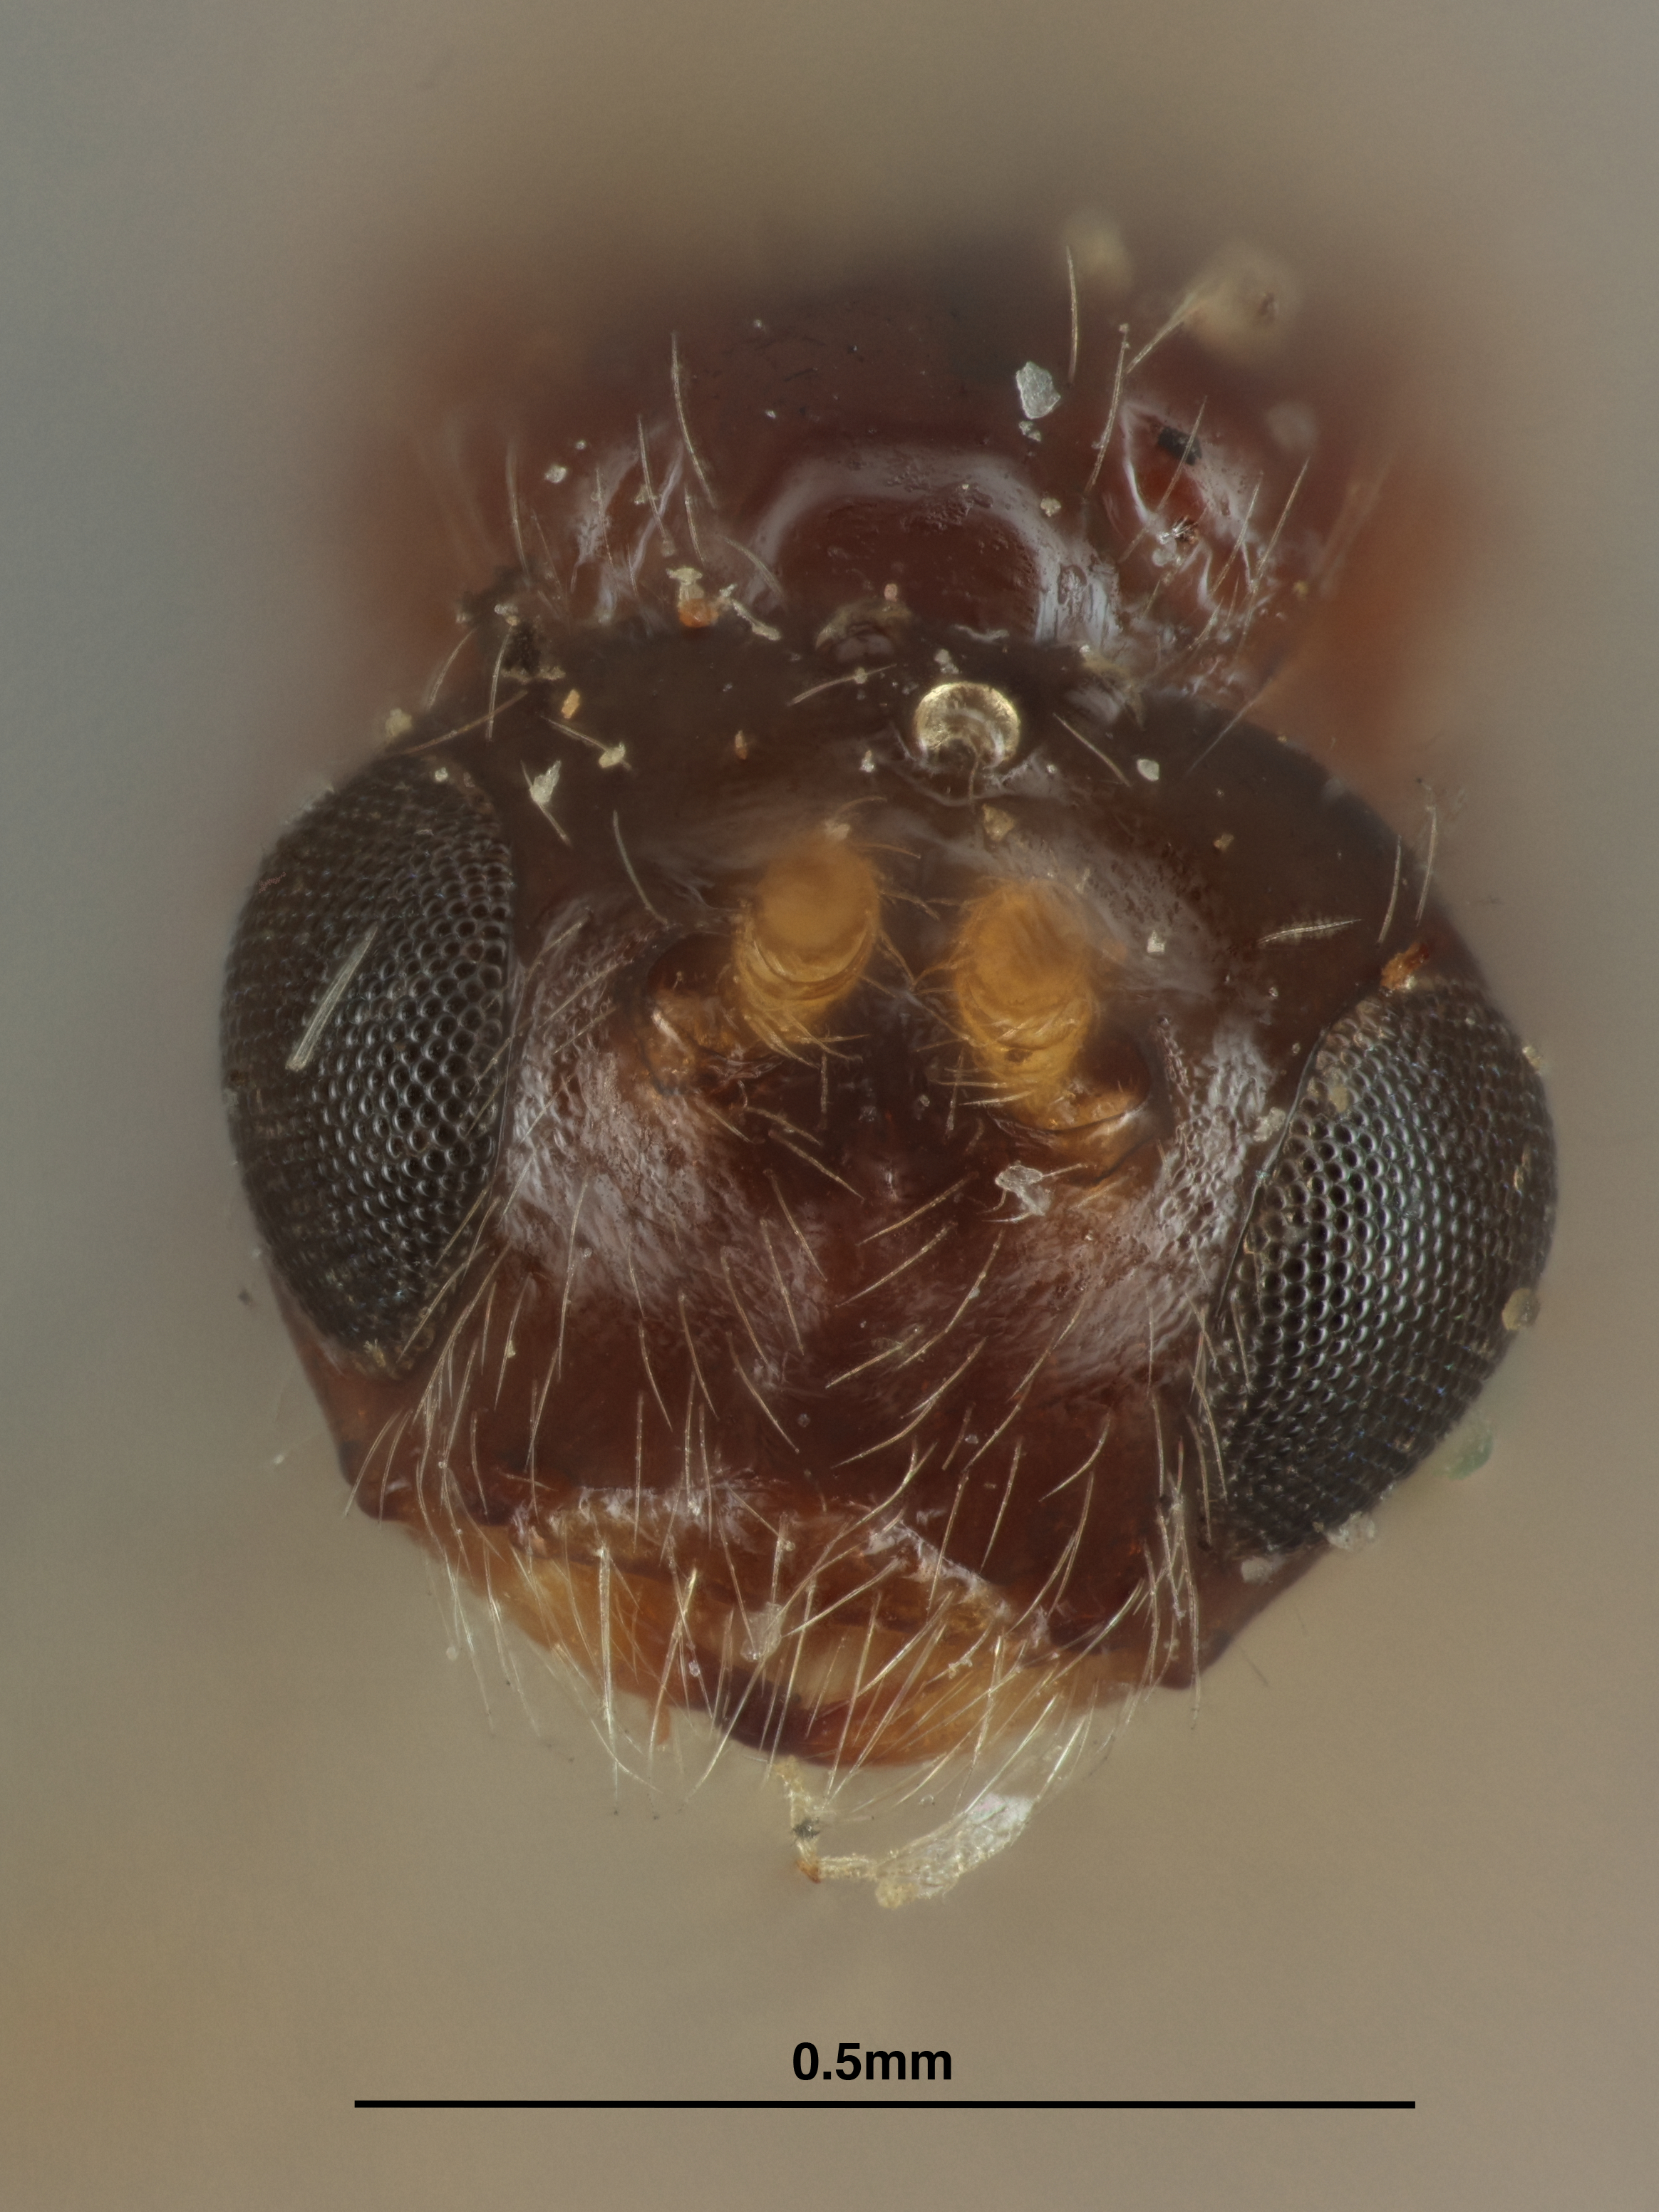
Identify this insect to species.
Opius striatoides
